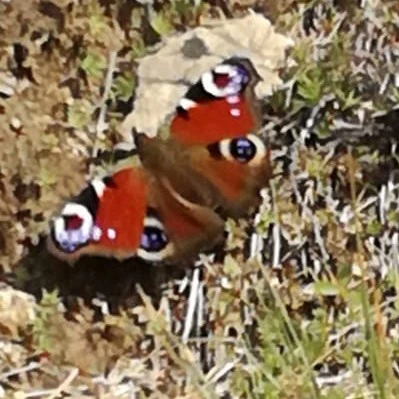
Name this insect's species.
Aglais io
